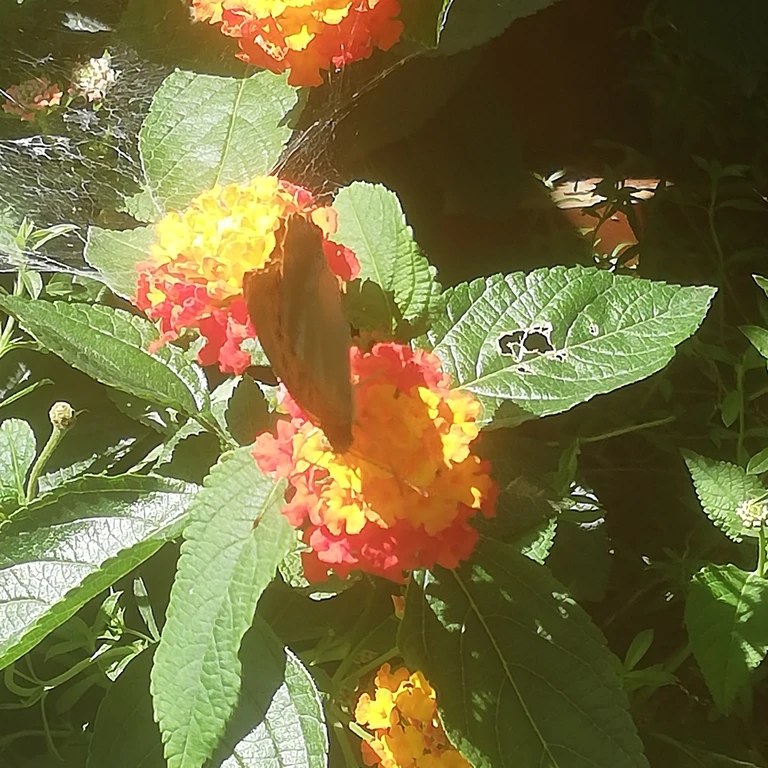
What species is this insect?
Argynnis paphia
